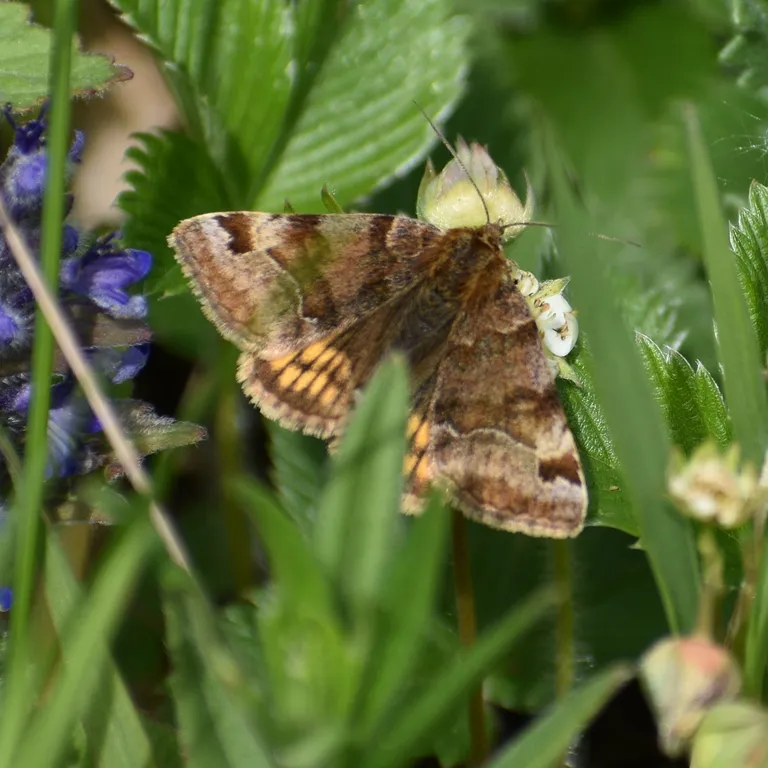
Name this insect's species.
Euclidia glyphica
